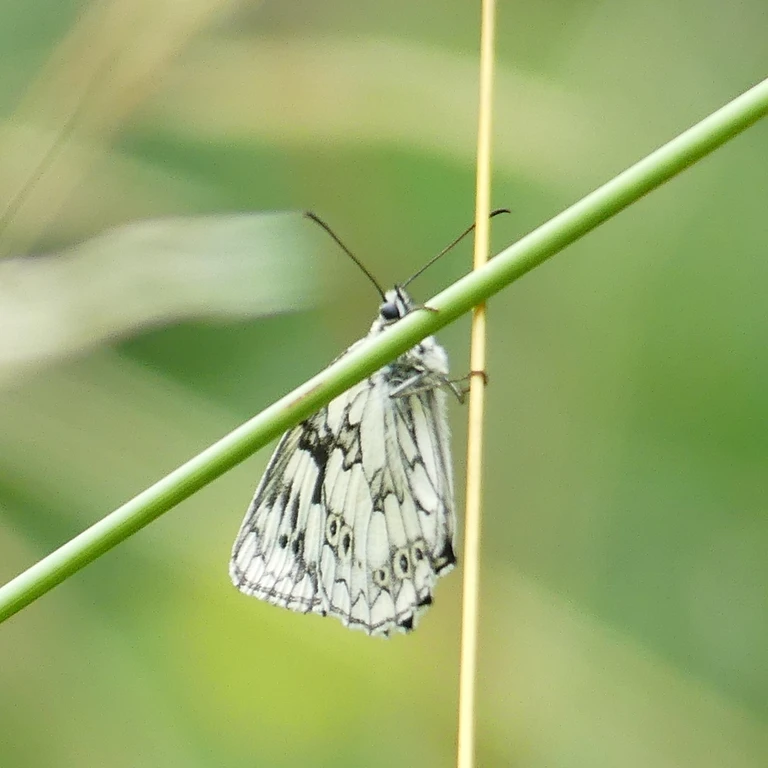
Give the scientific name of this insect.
Melanargia galathea
